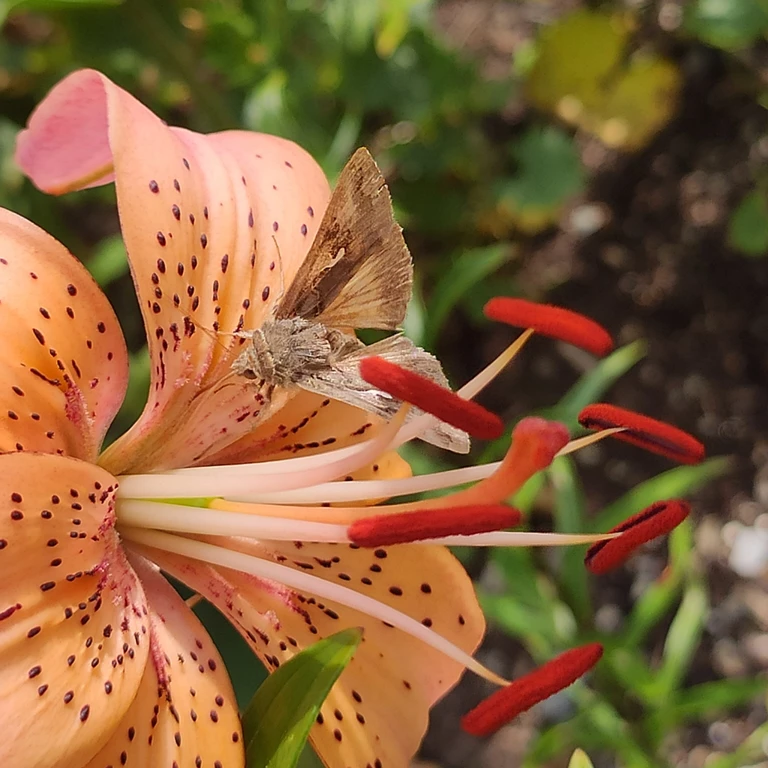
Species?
Autographa gamma
